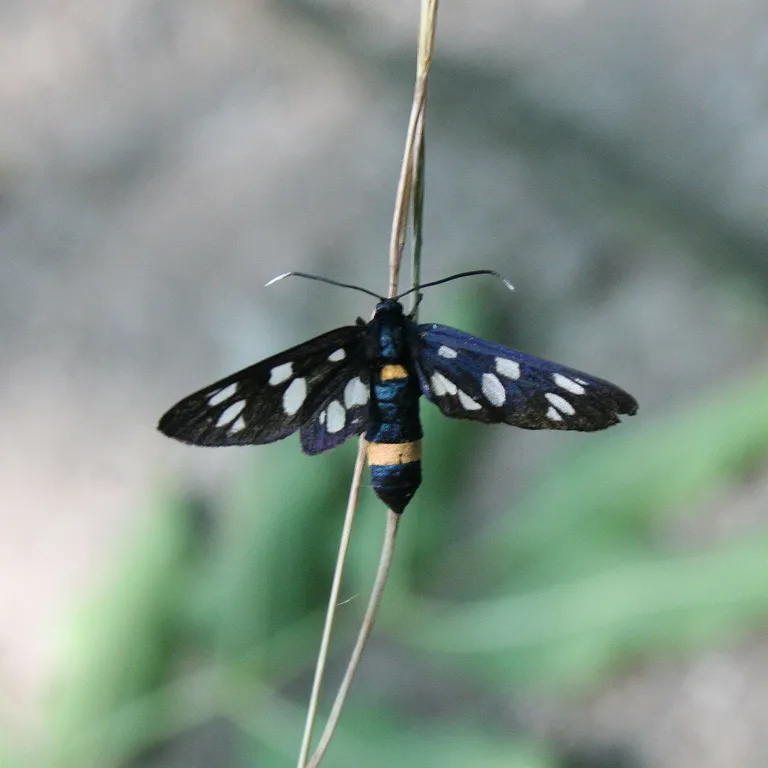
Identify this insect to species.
Amata phegea
